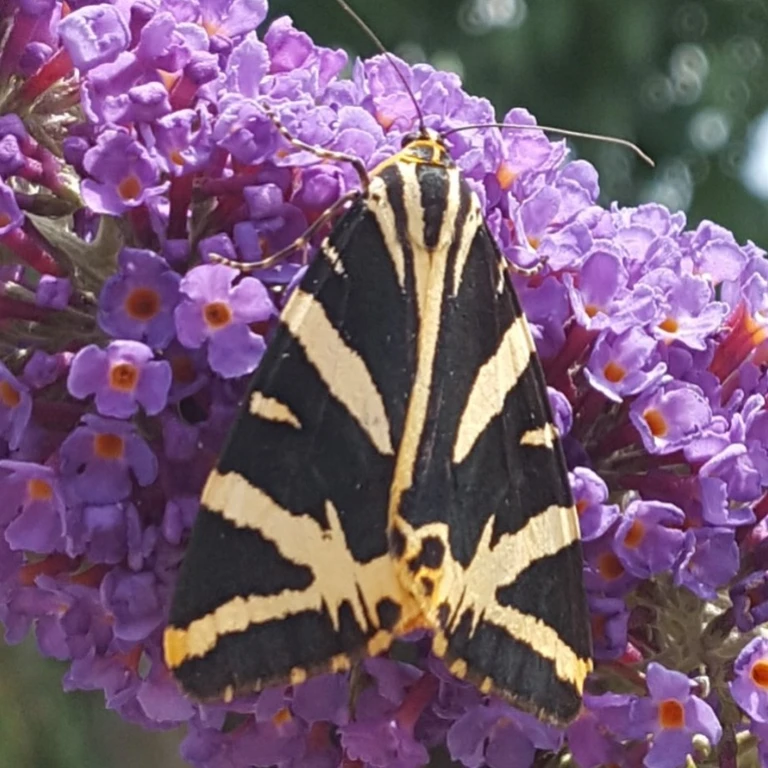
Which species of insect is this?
Euplagia quadripunctaria
